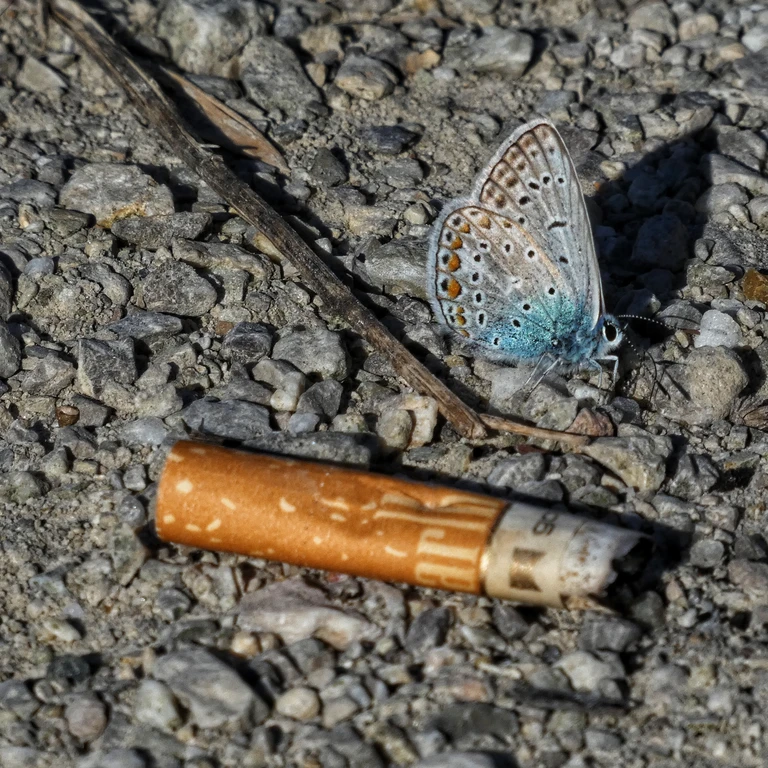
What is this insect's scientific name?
Polyommatus icarus
